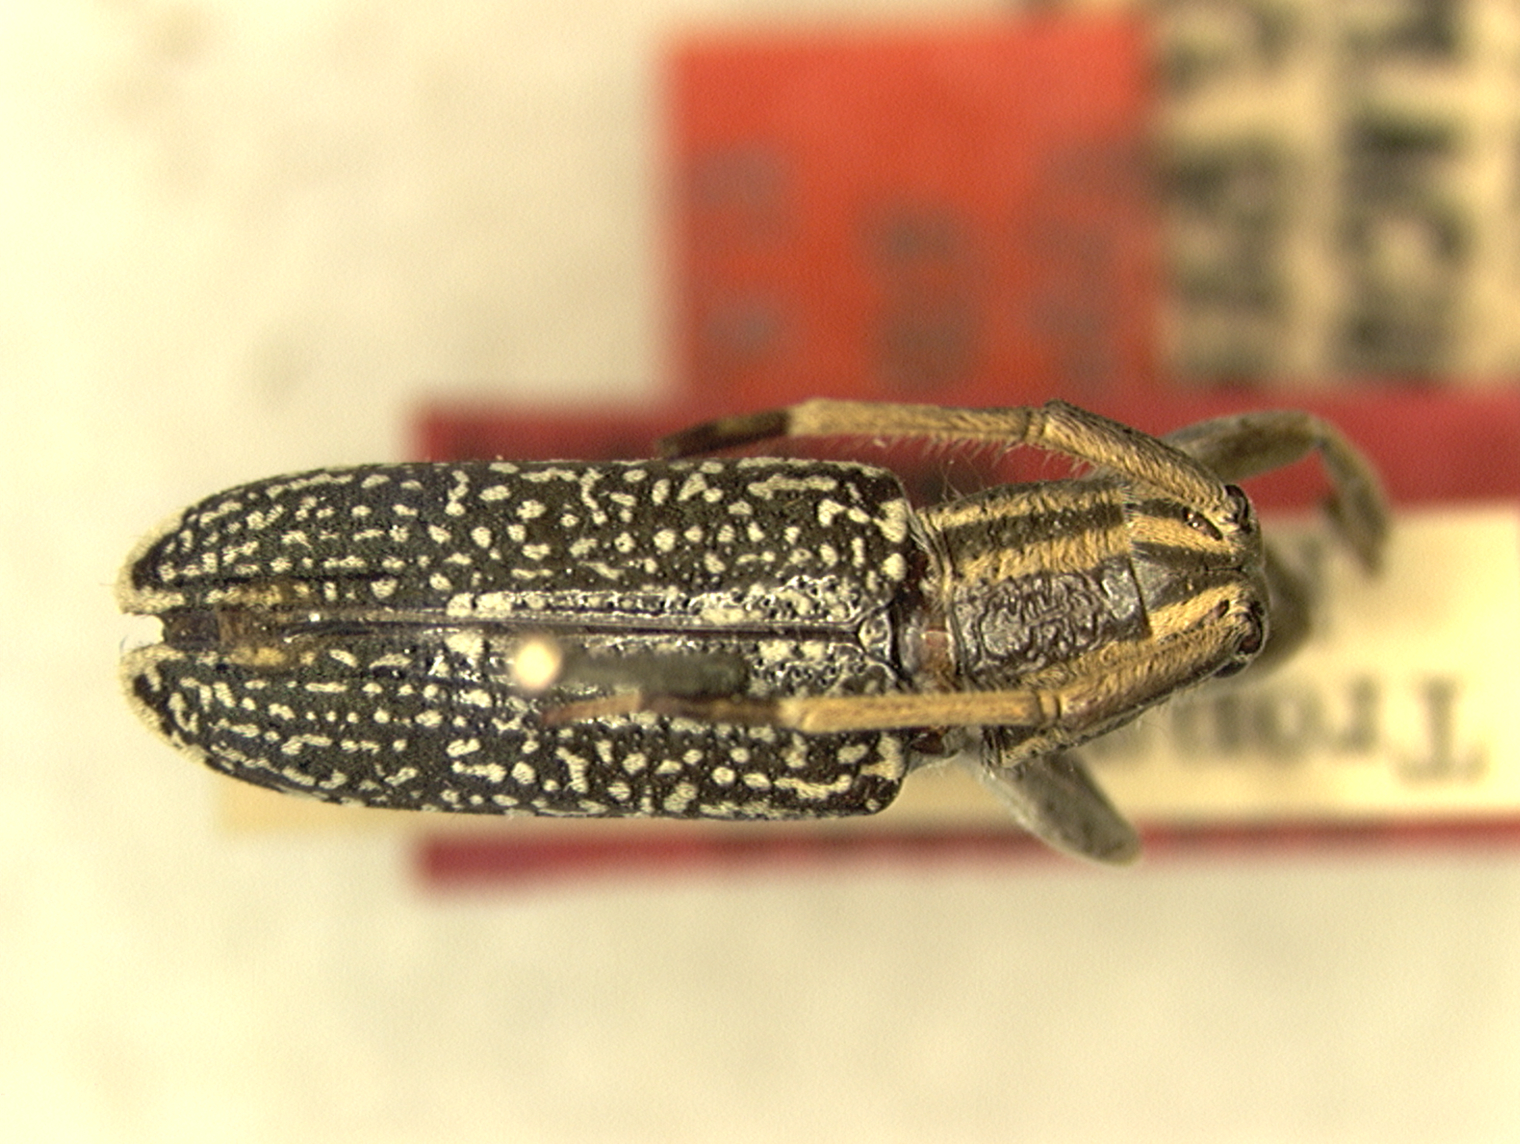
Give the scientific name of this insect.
Paraphemone multimaculata
